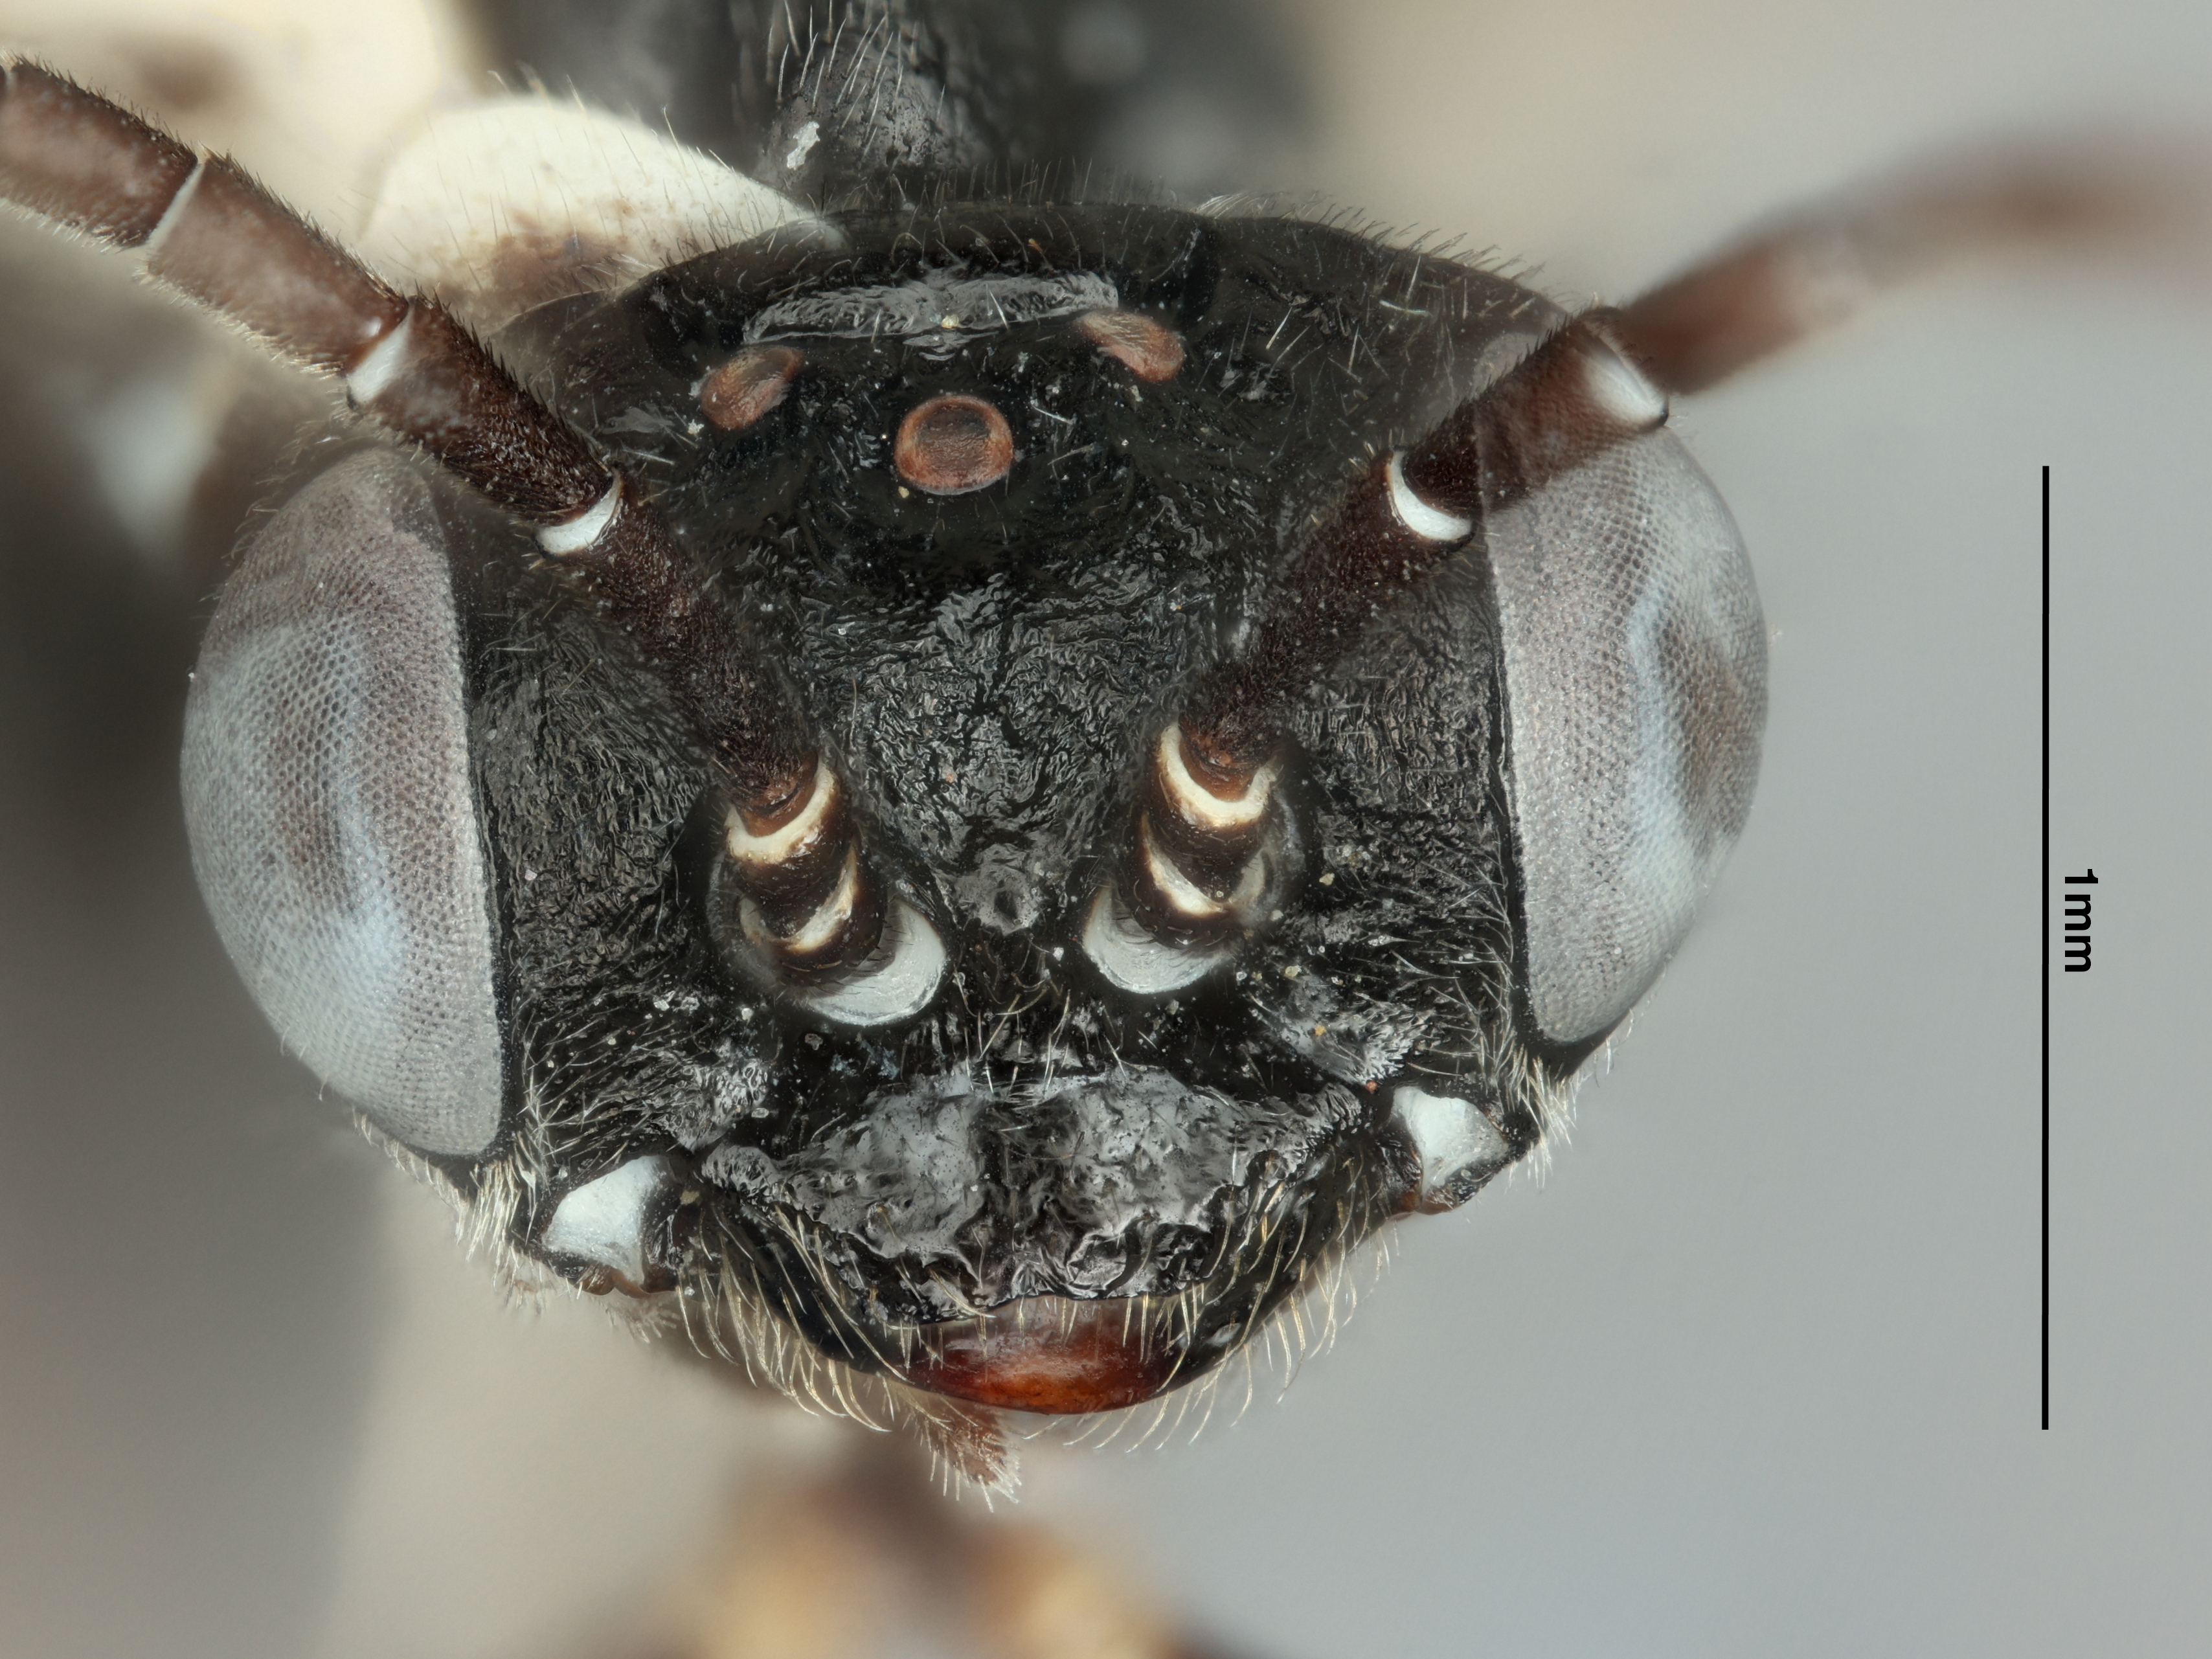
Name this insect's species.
Periclista absens
